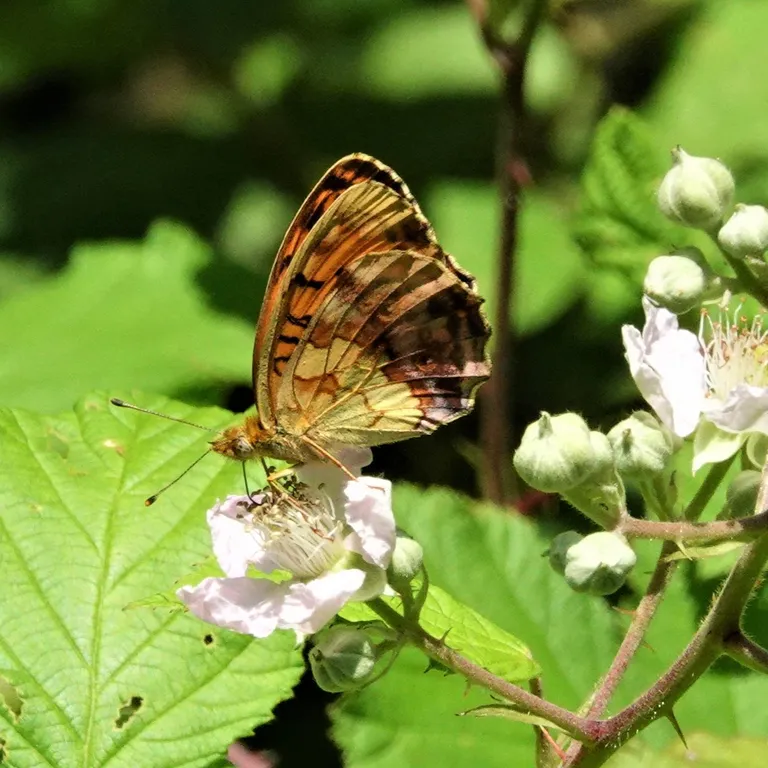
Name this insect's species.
Brenthis daphne
